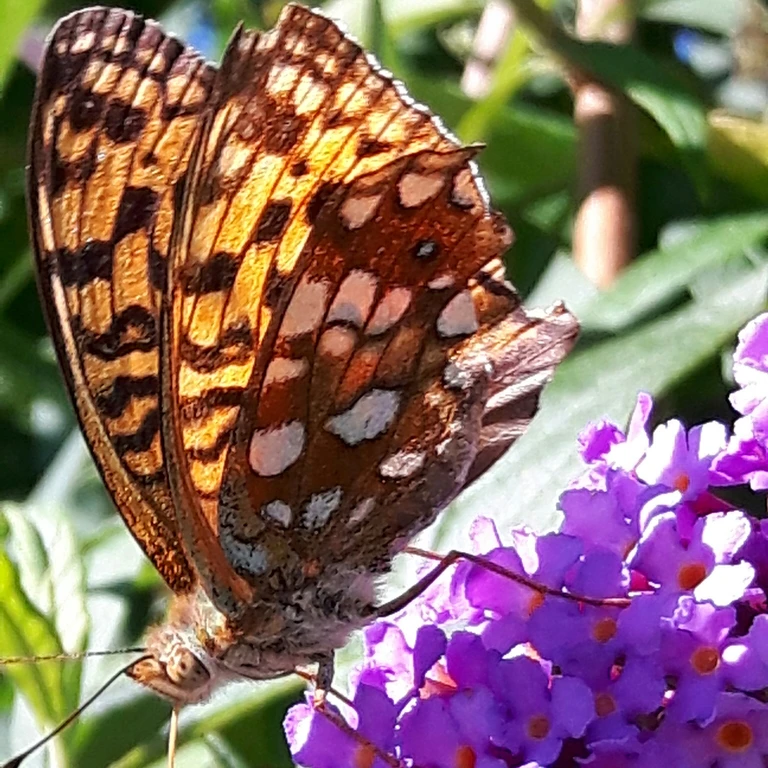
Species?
Fabriciana adippe
